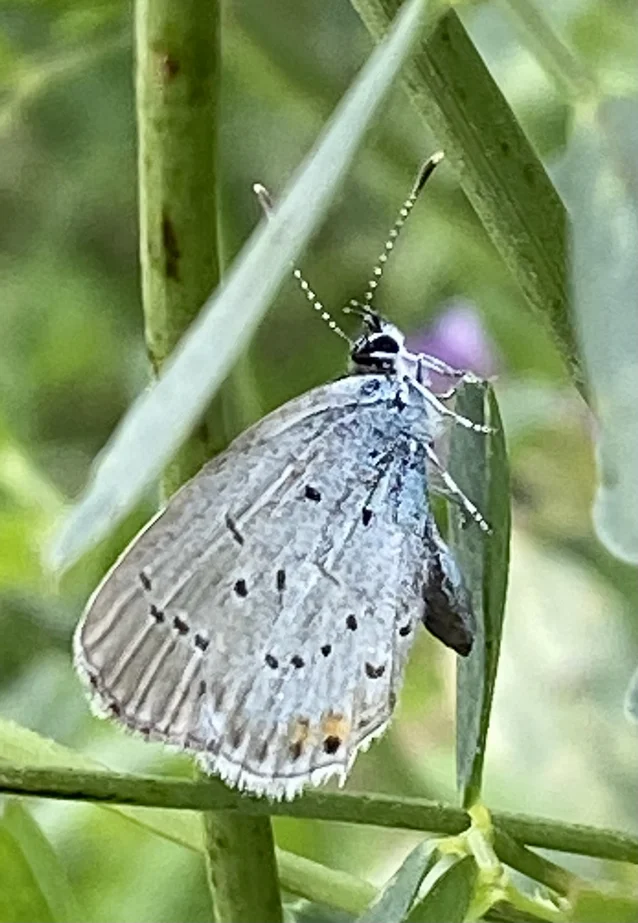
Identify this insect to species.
Cupido argiades (also Elkalyce argiades)
